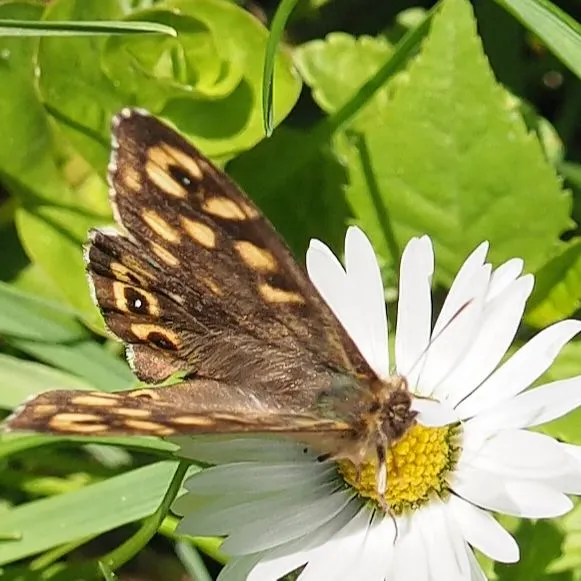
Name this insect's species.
Pararge aegeria
